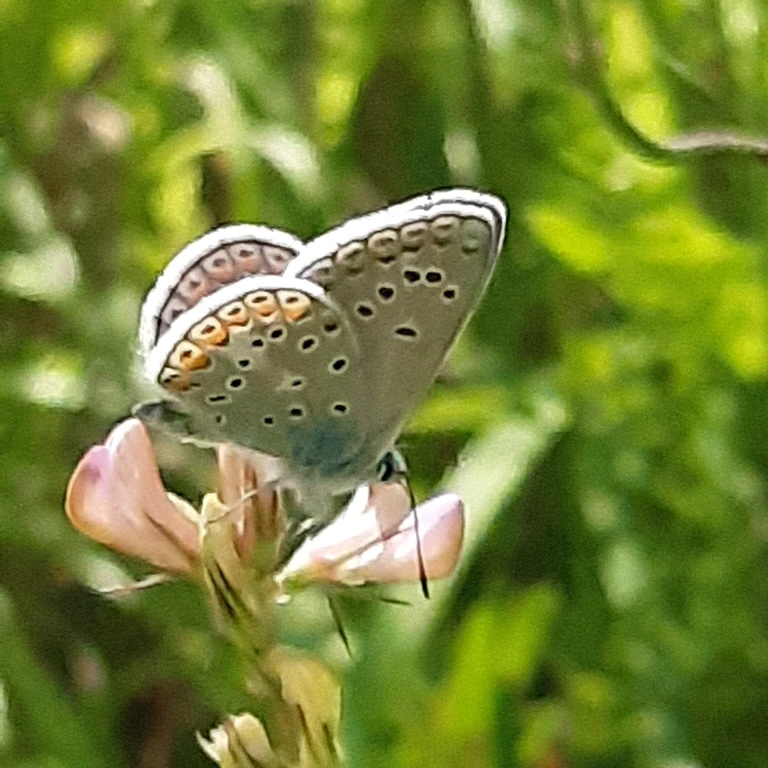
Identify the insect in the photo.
Polyommatus thersites
